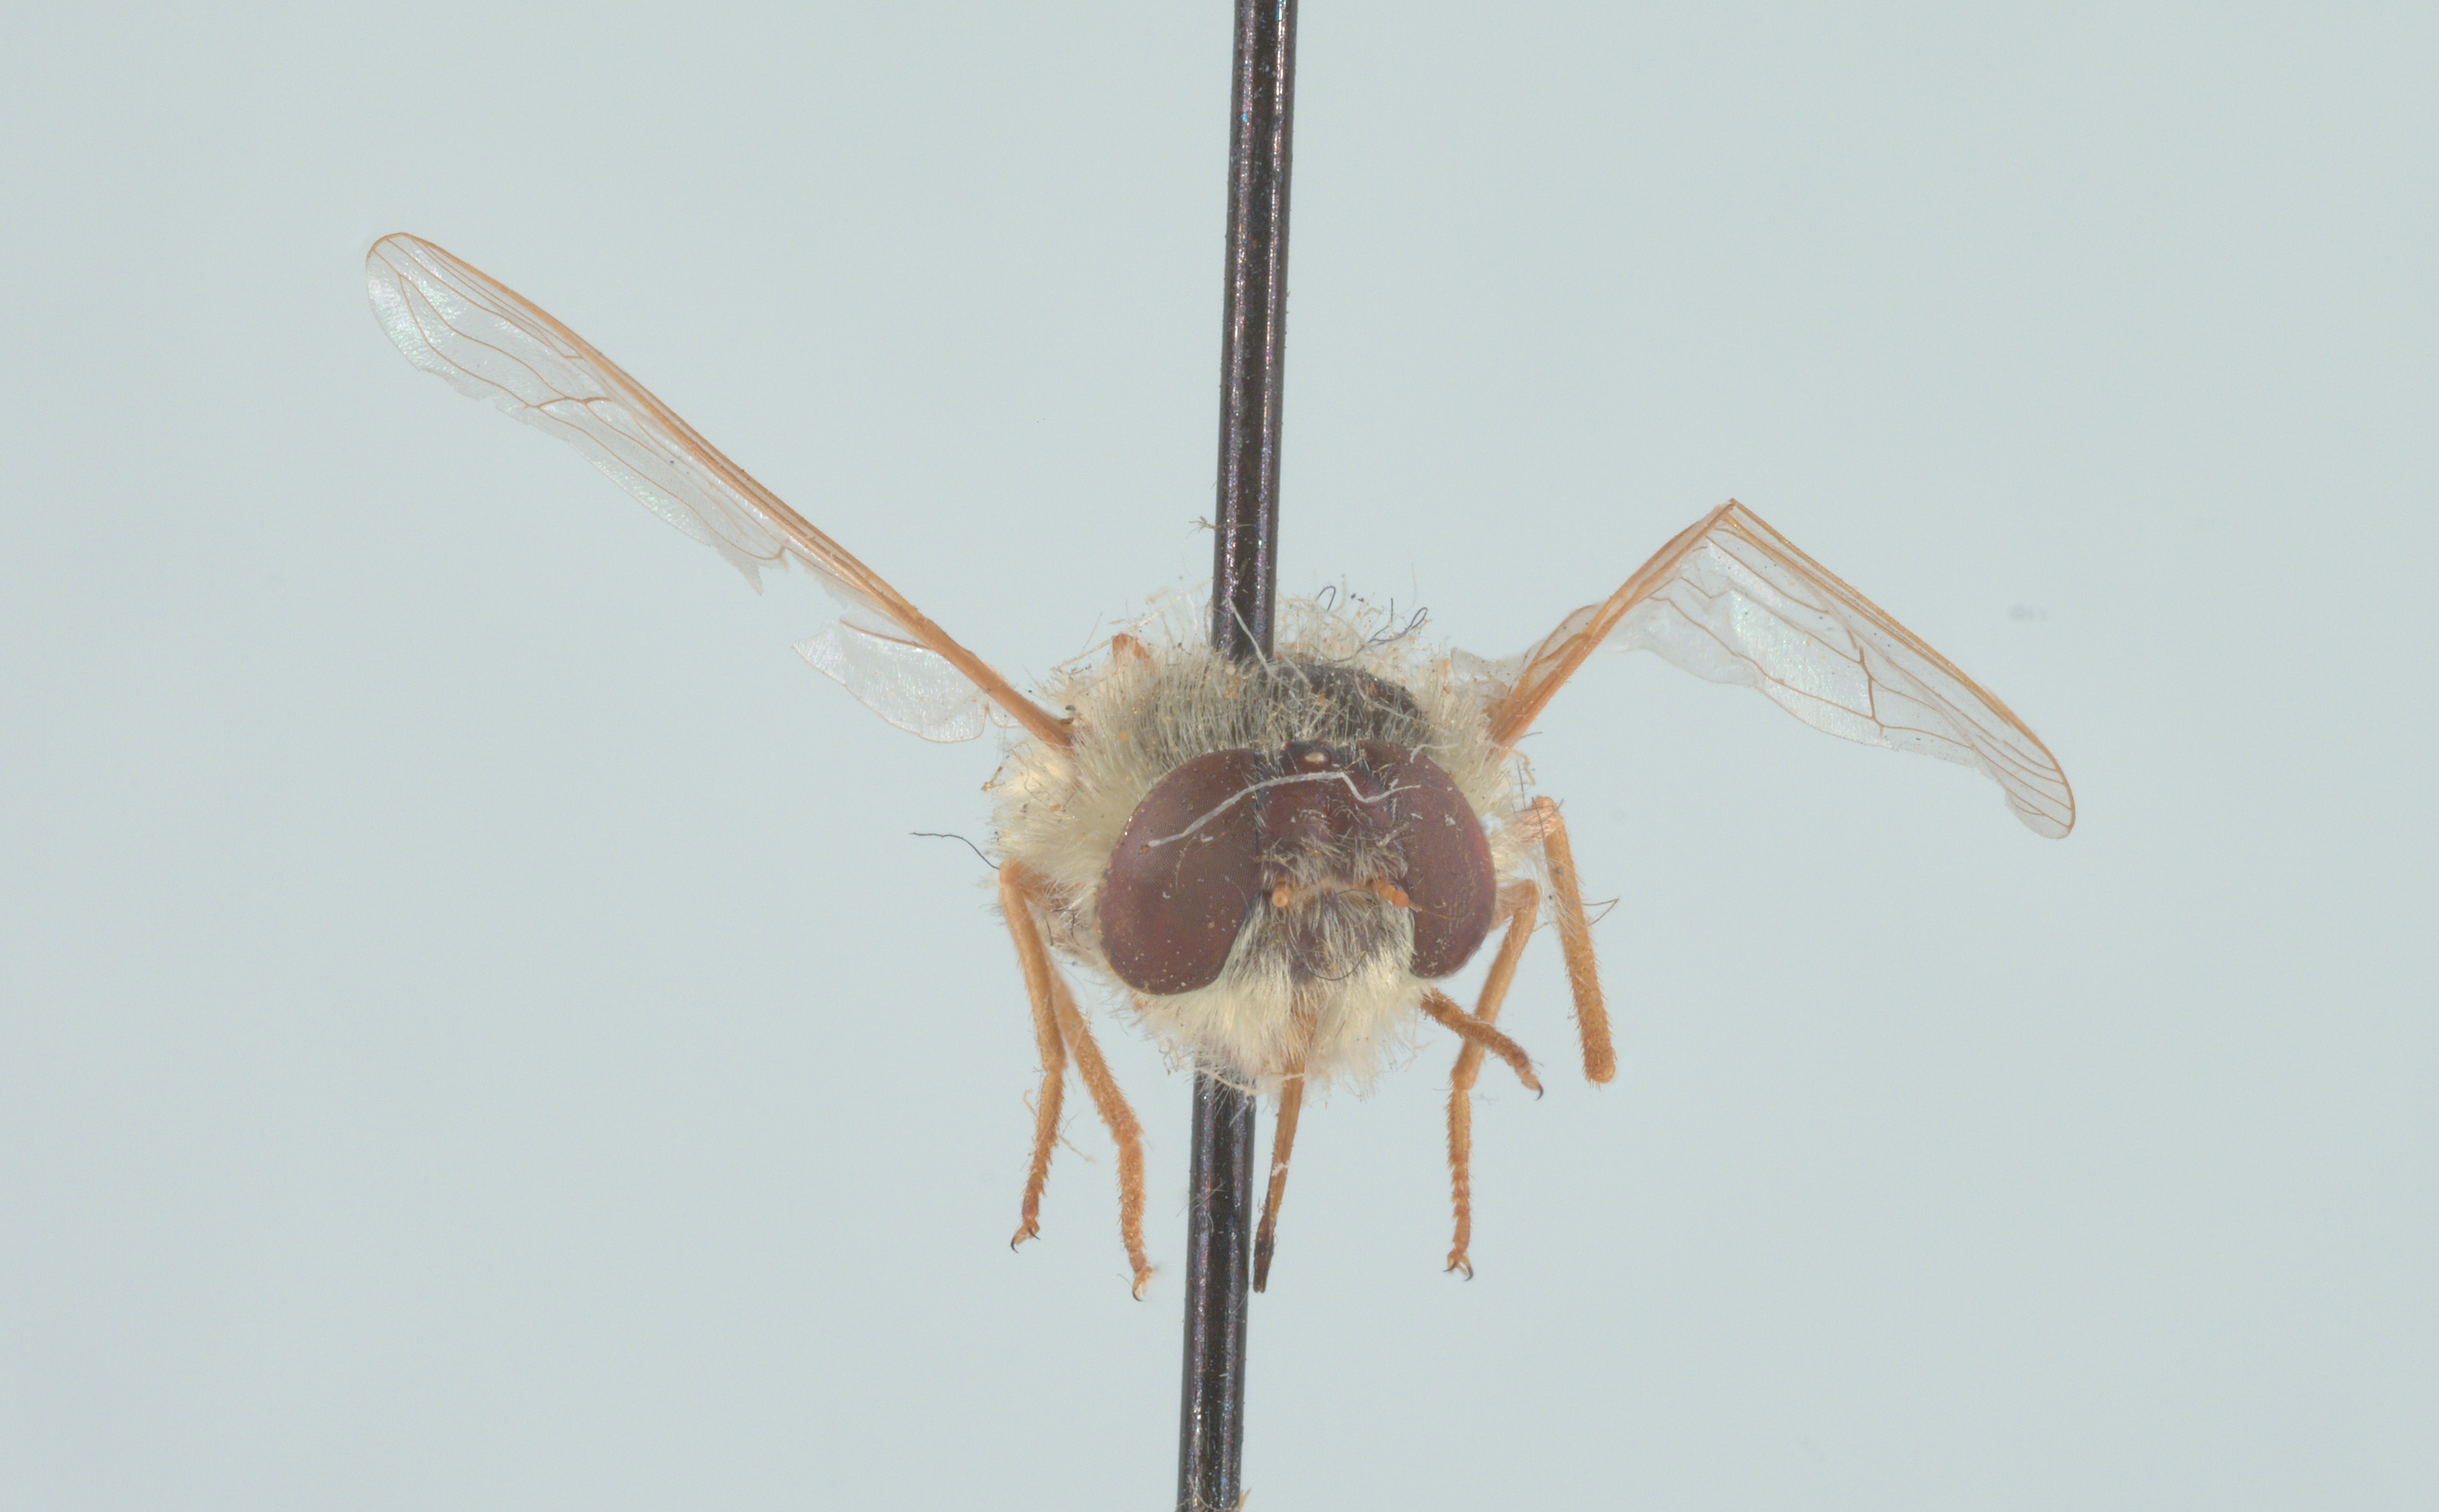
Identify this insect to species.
Neorhynchocephalus sackenii
